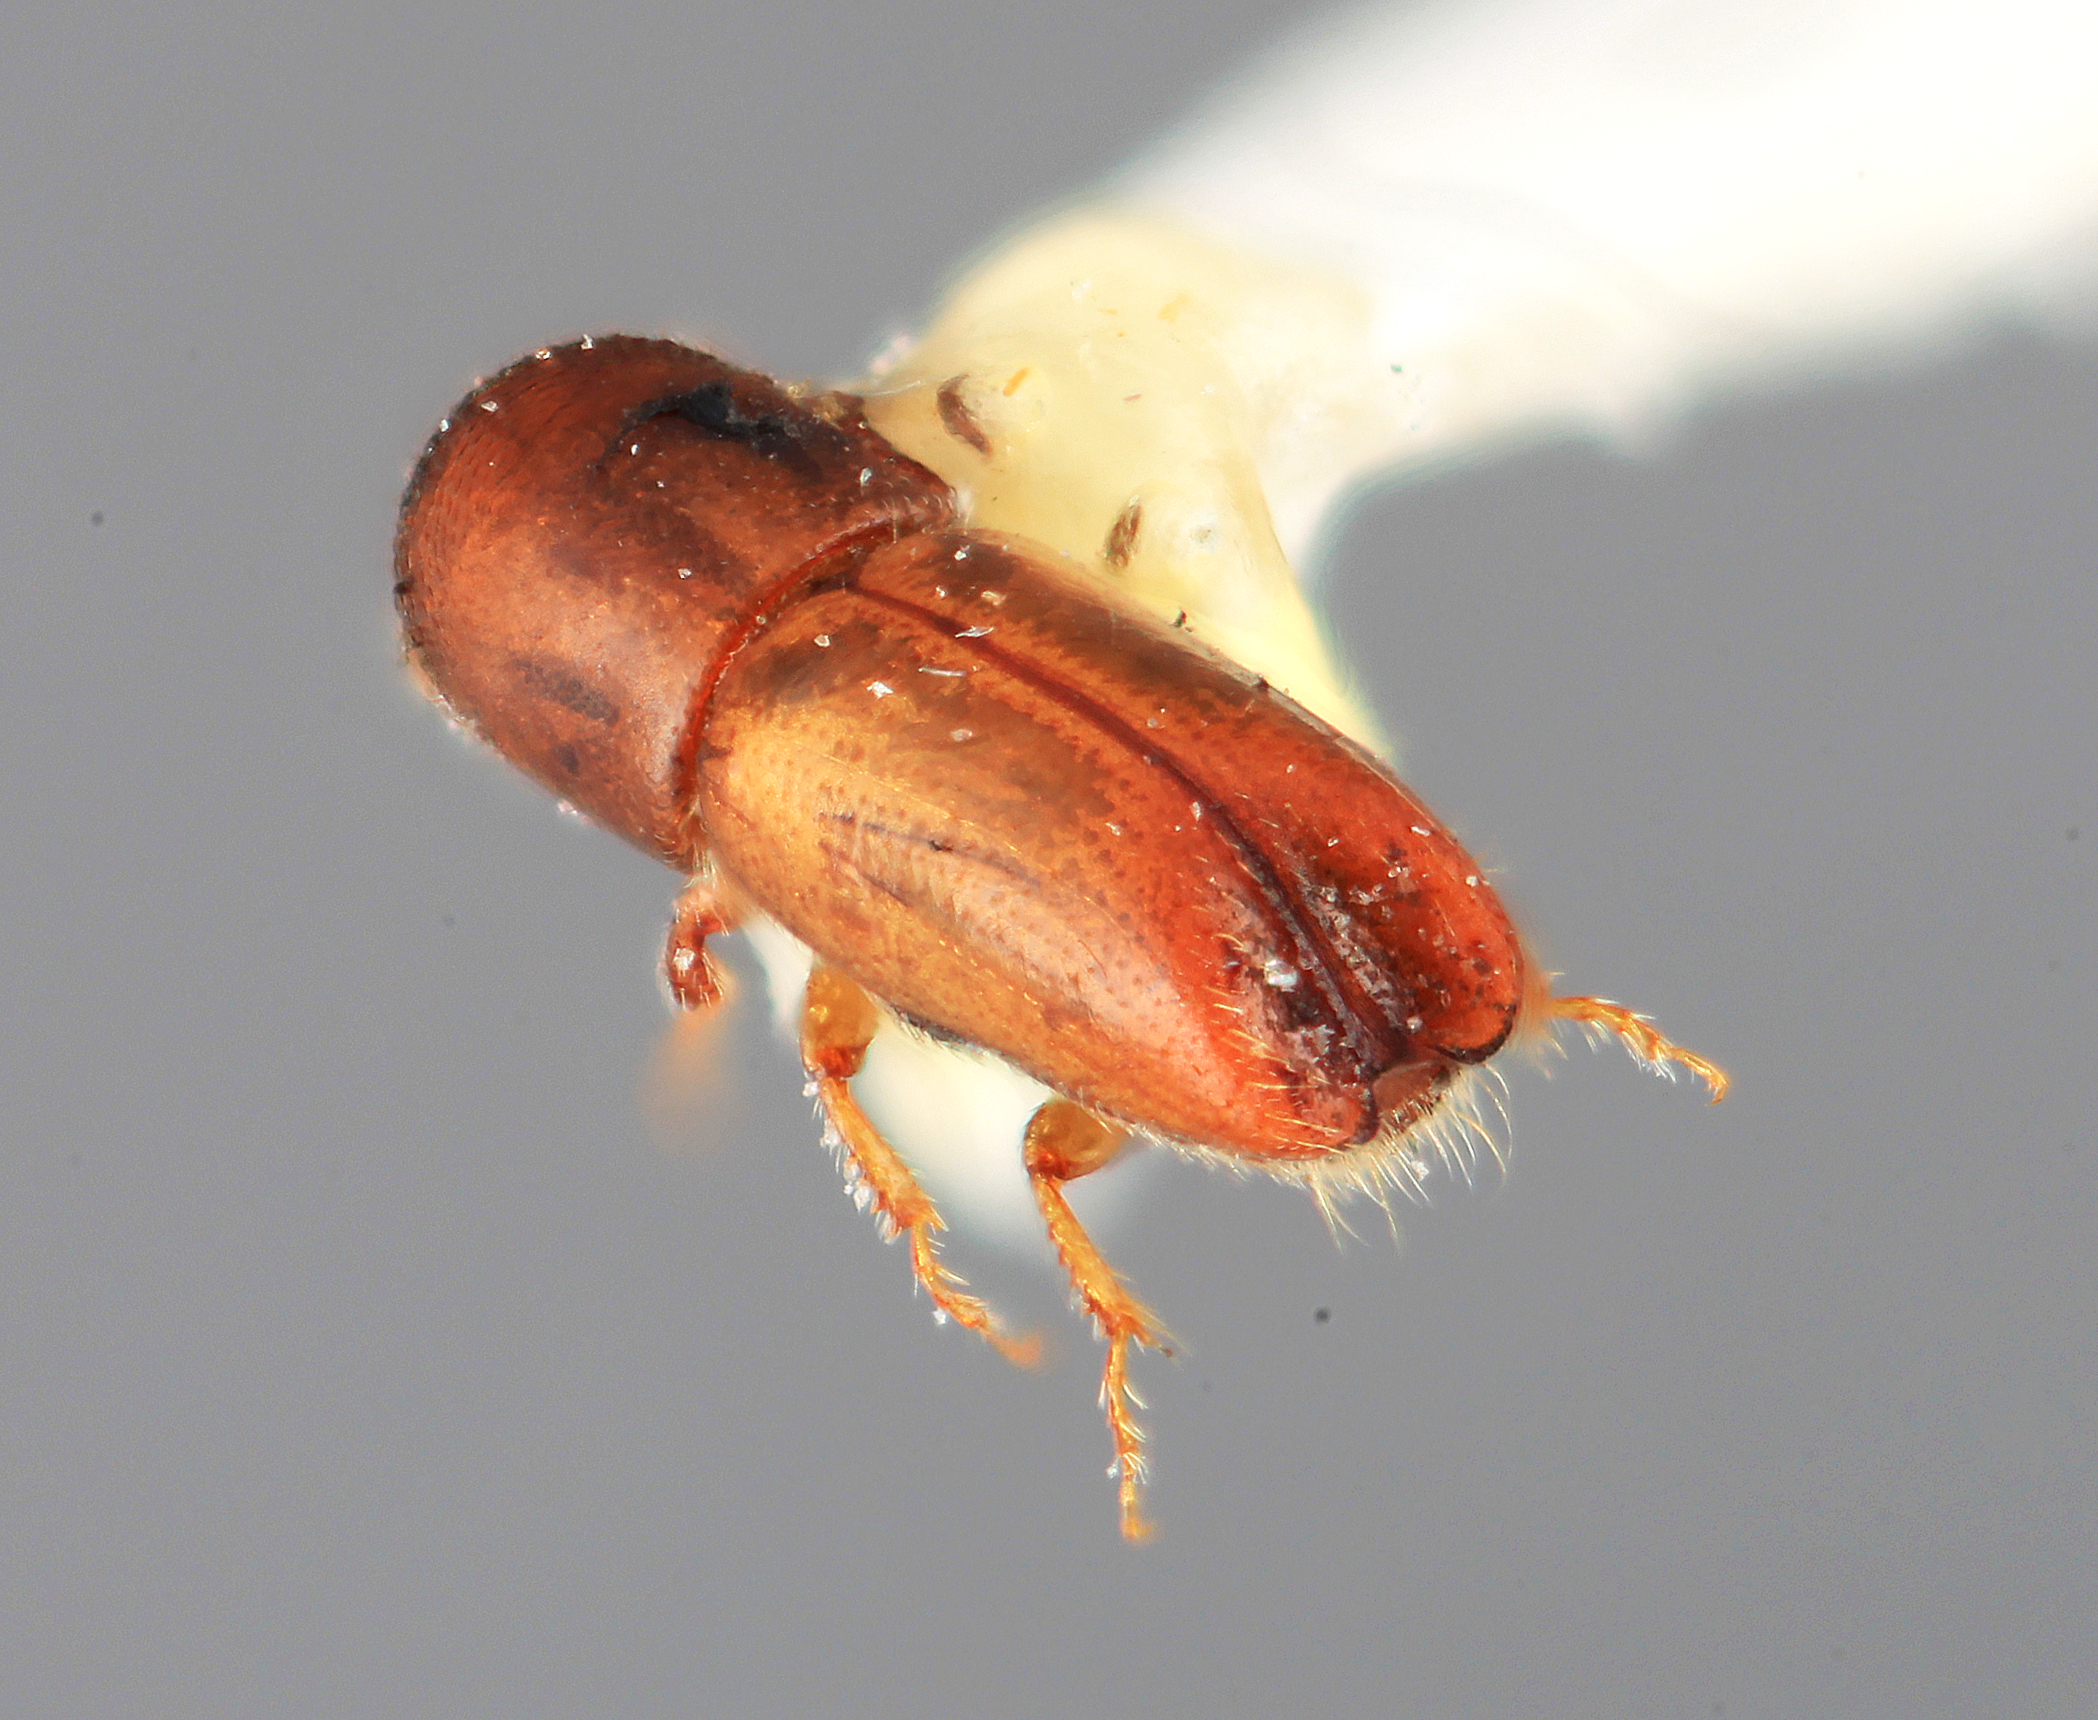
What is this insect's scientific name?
Monarthrum proprium
